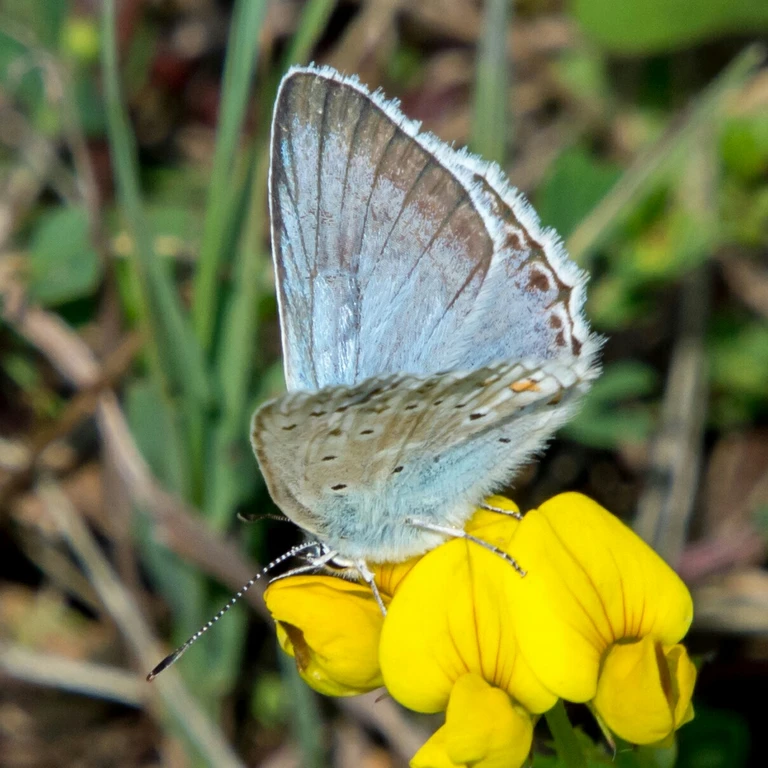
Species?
Lysandra coridon
